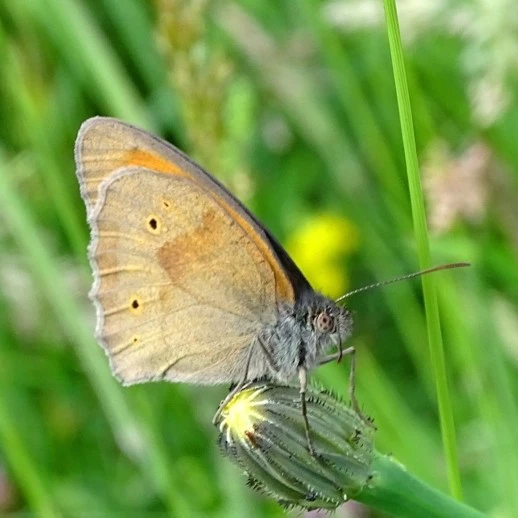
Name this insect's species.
Maniola jurtina
